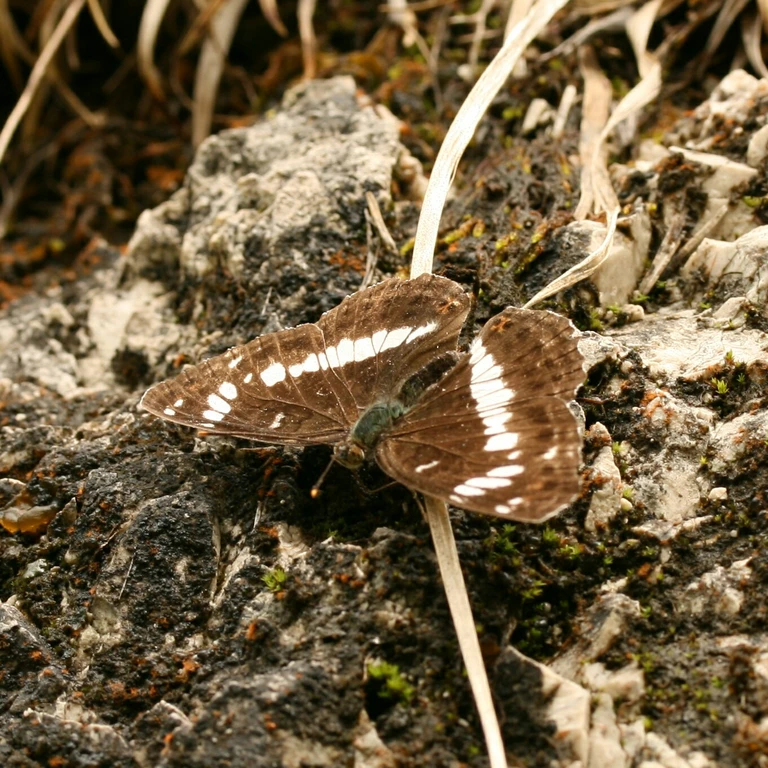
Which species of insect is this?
Limenitis camilla (also Ladoga camilla)
